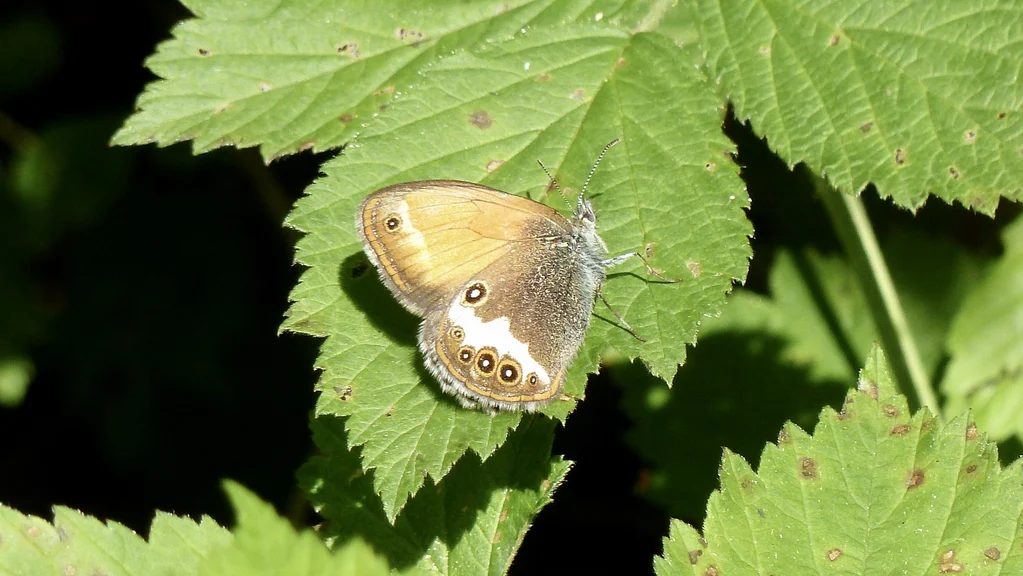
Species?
Coenonympha arcania
